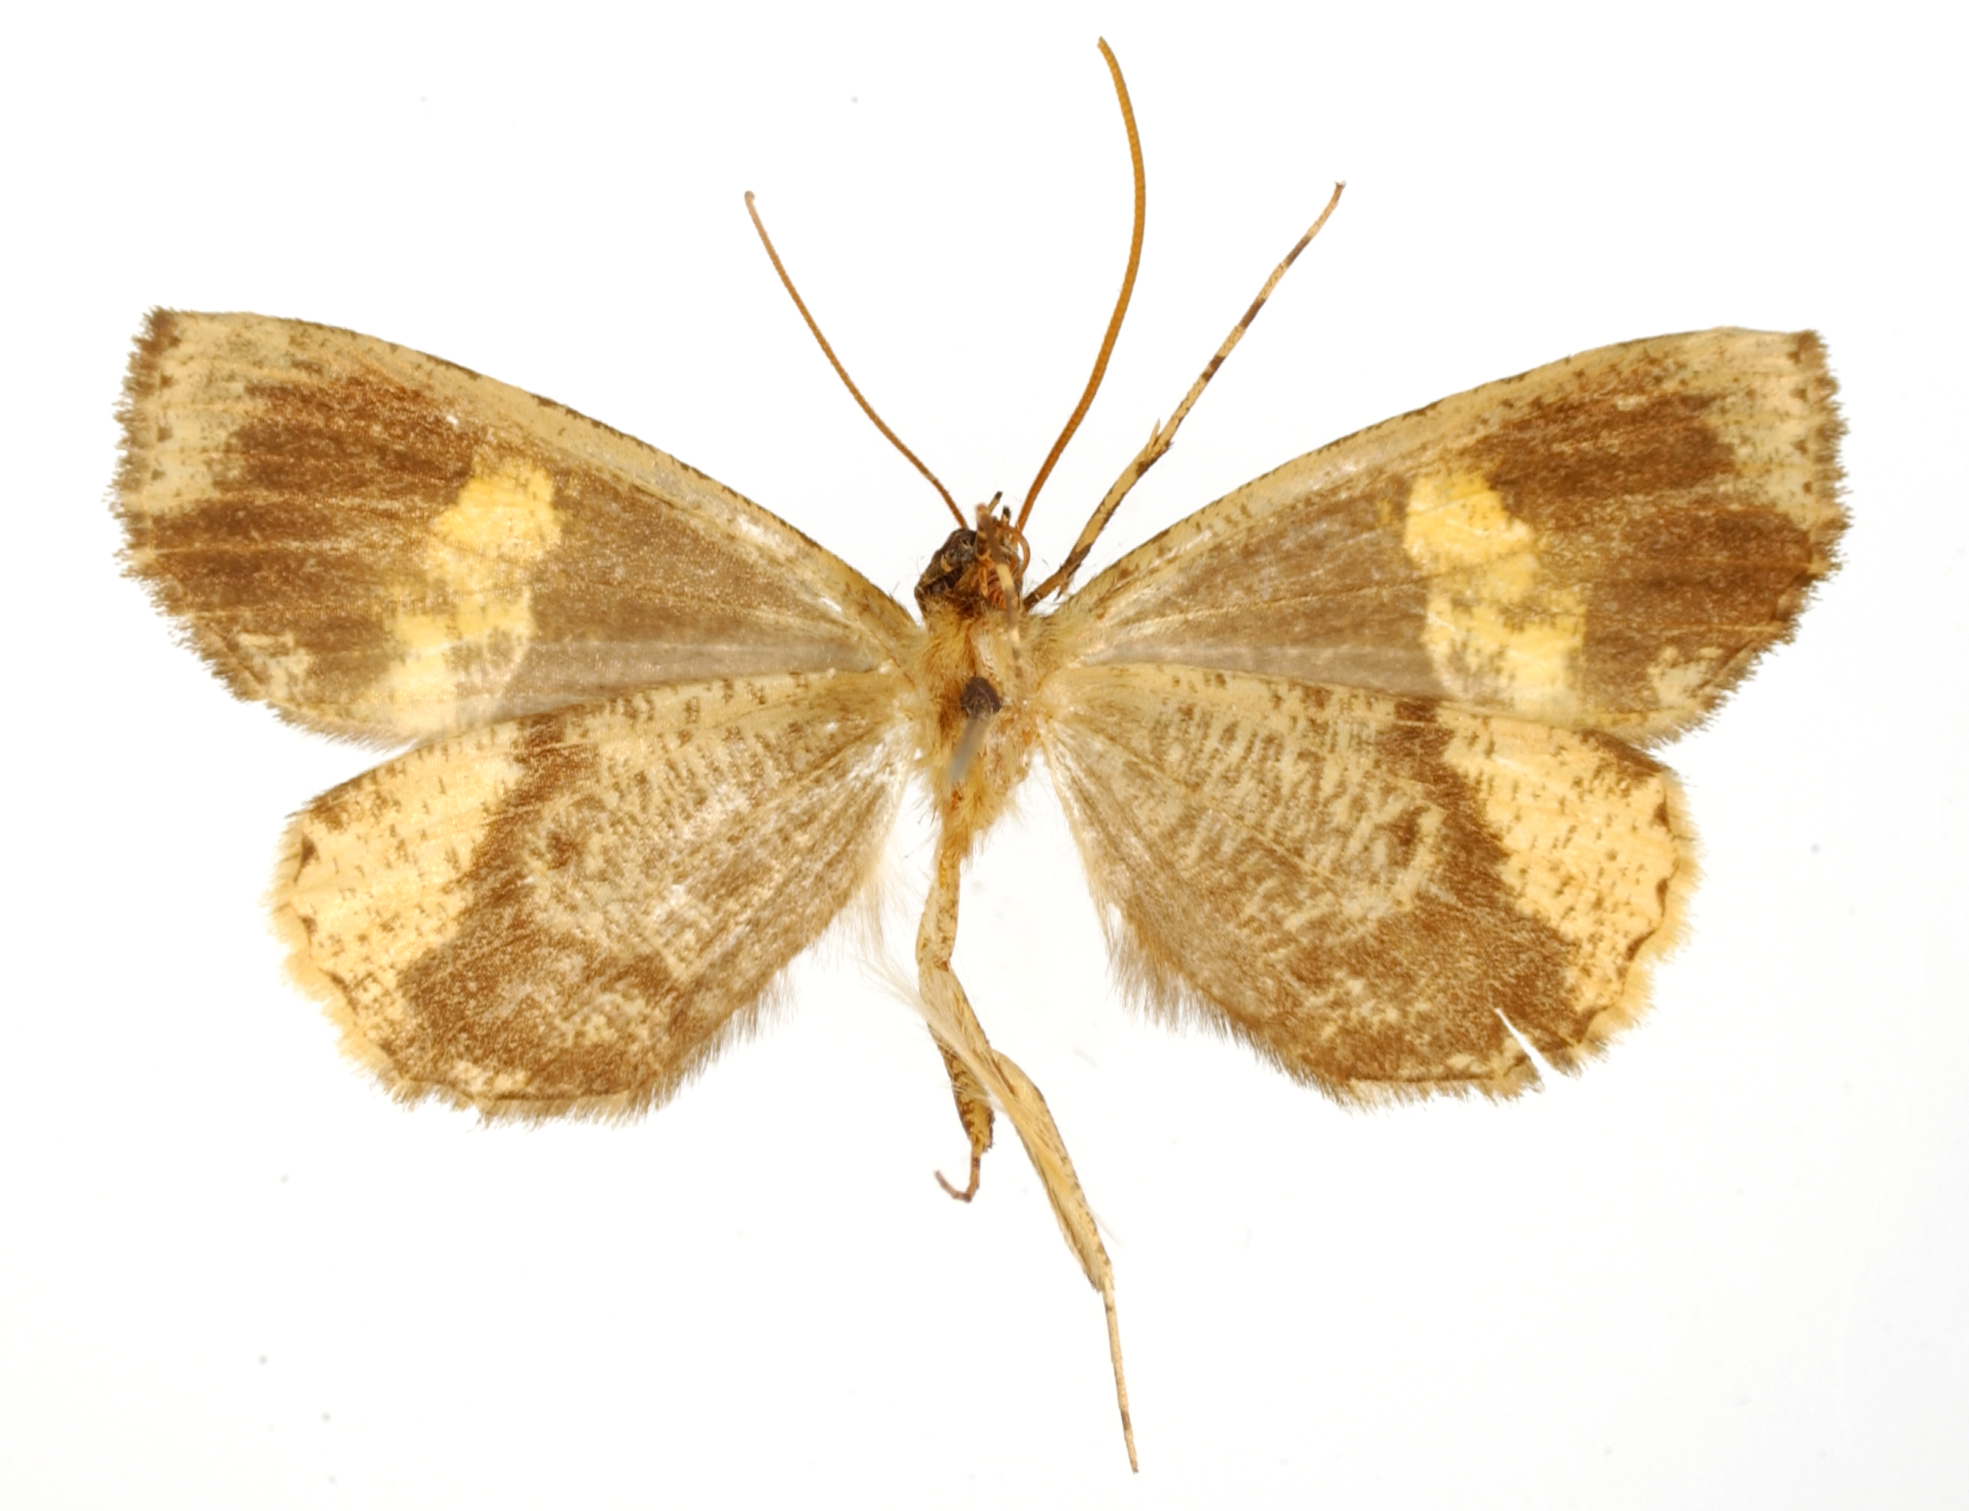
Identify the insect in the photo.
Ischnopteris bisecta
